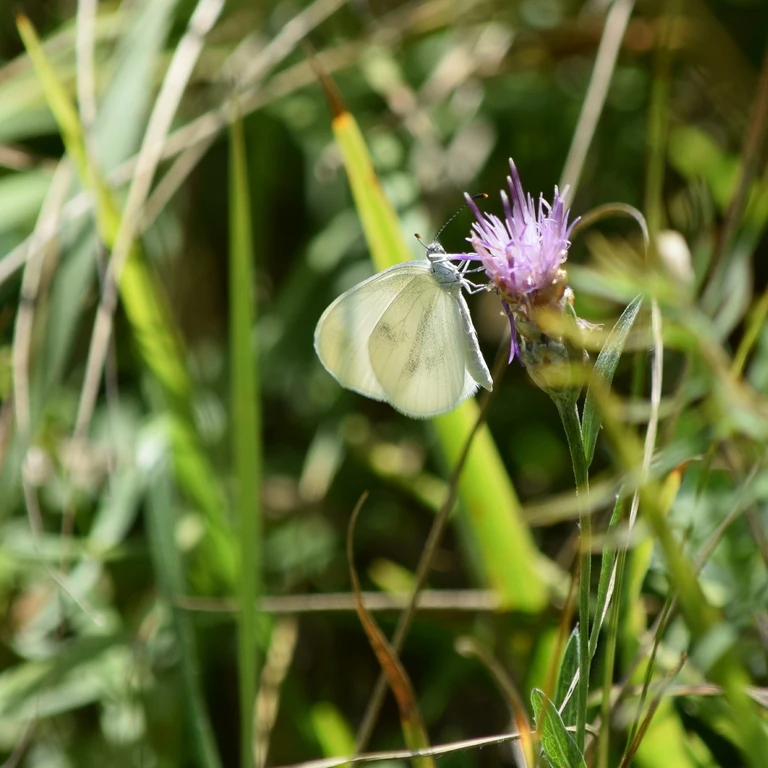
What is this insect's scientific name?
Leptidea sinapis/juvernica
